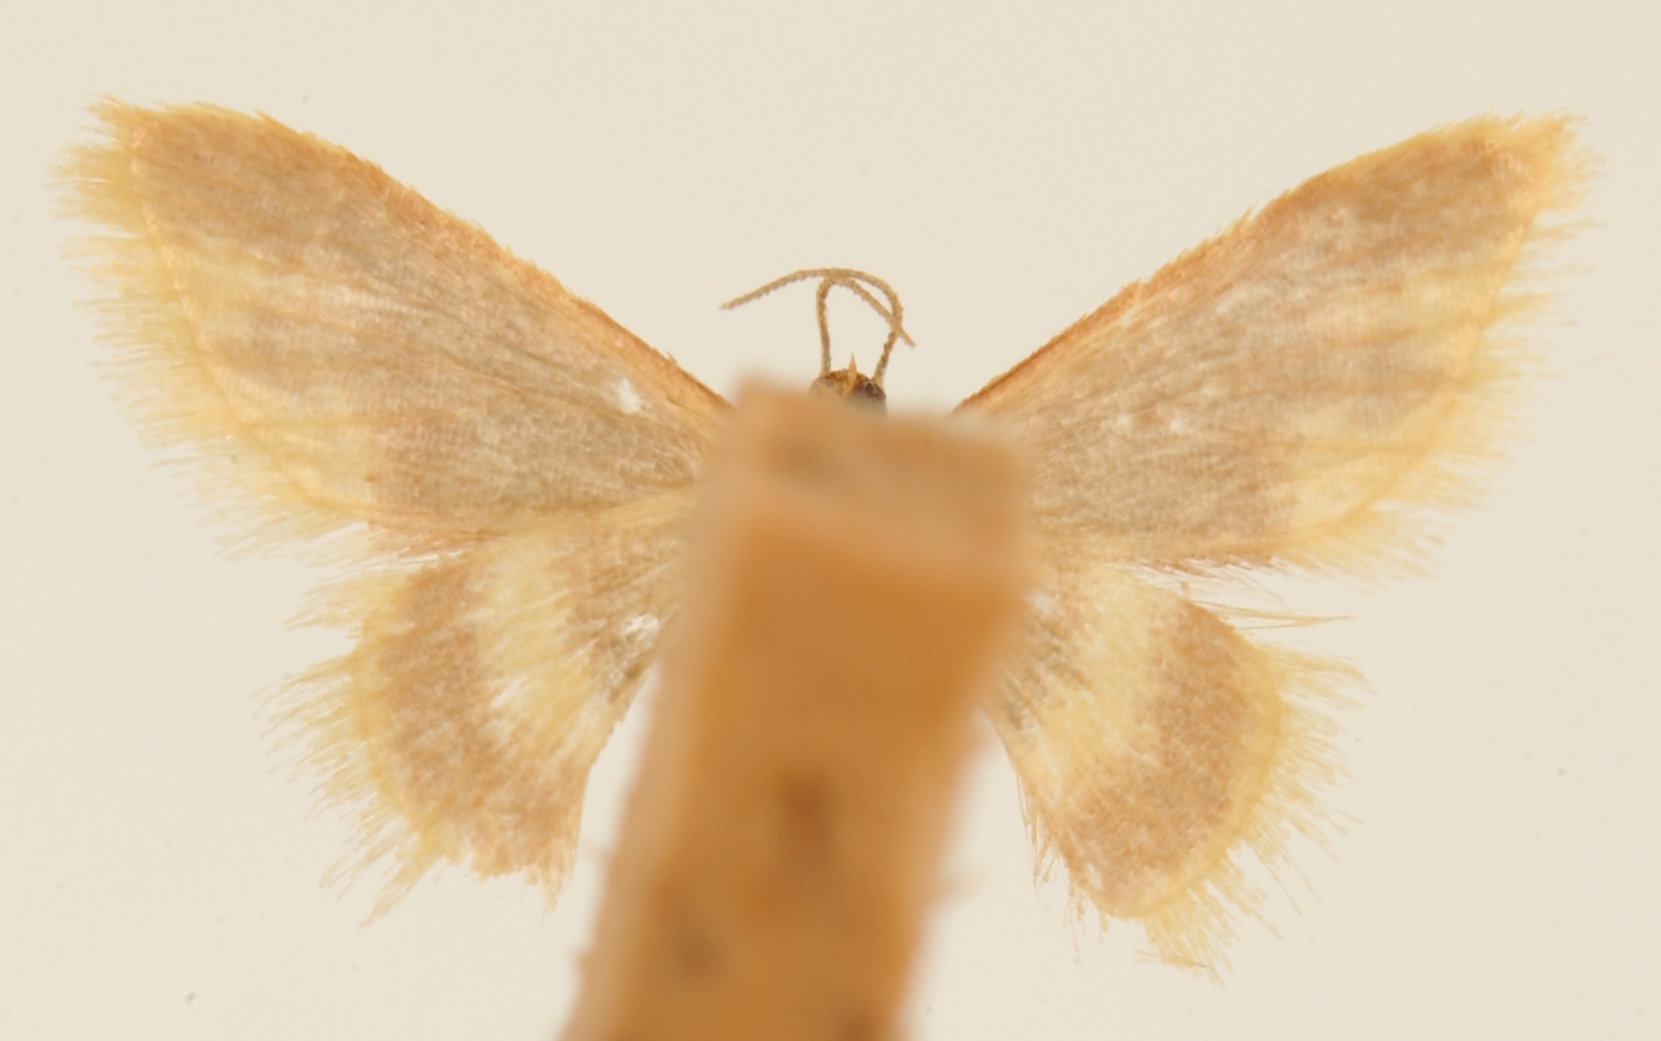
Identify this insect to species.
Hyria paulesca
